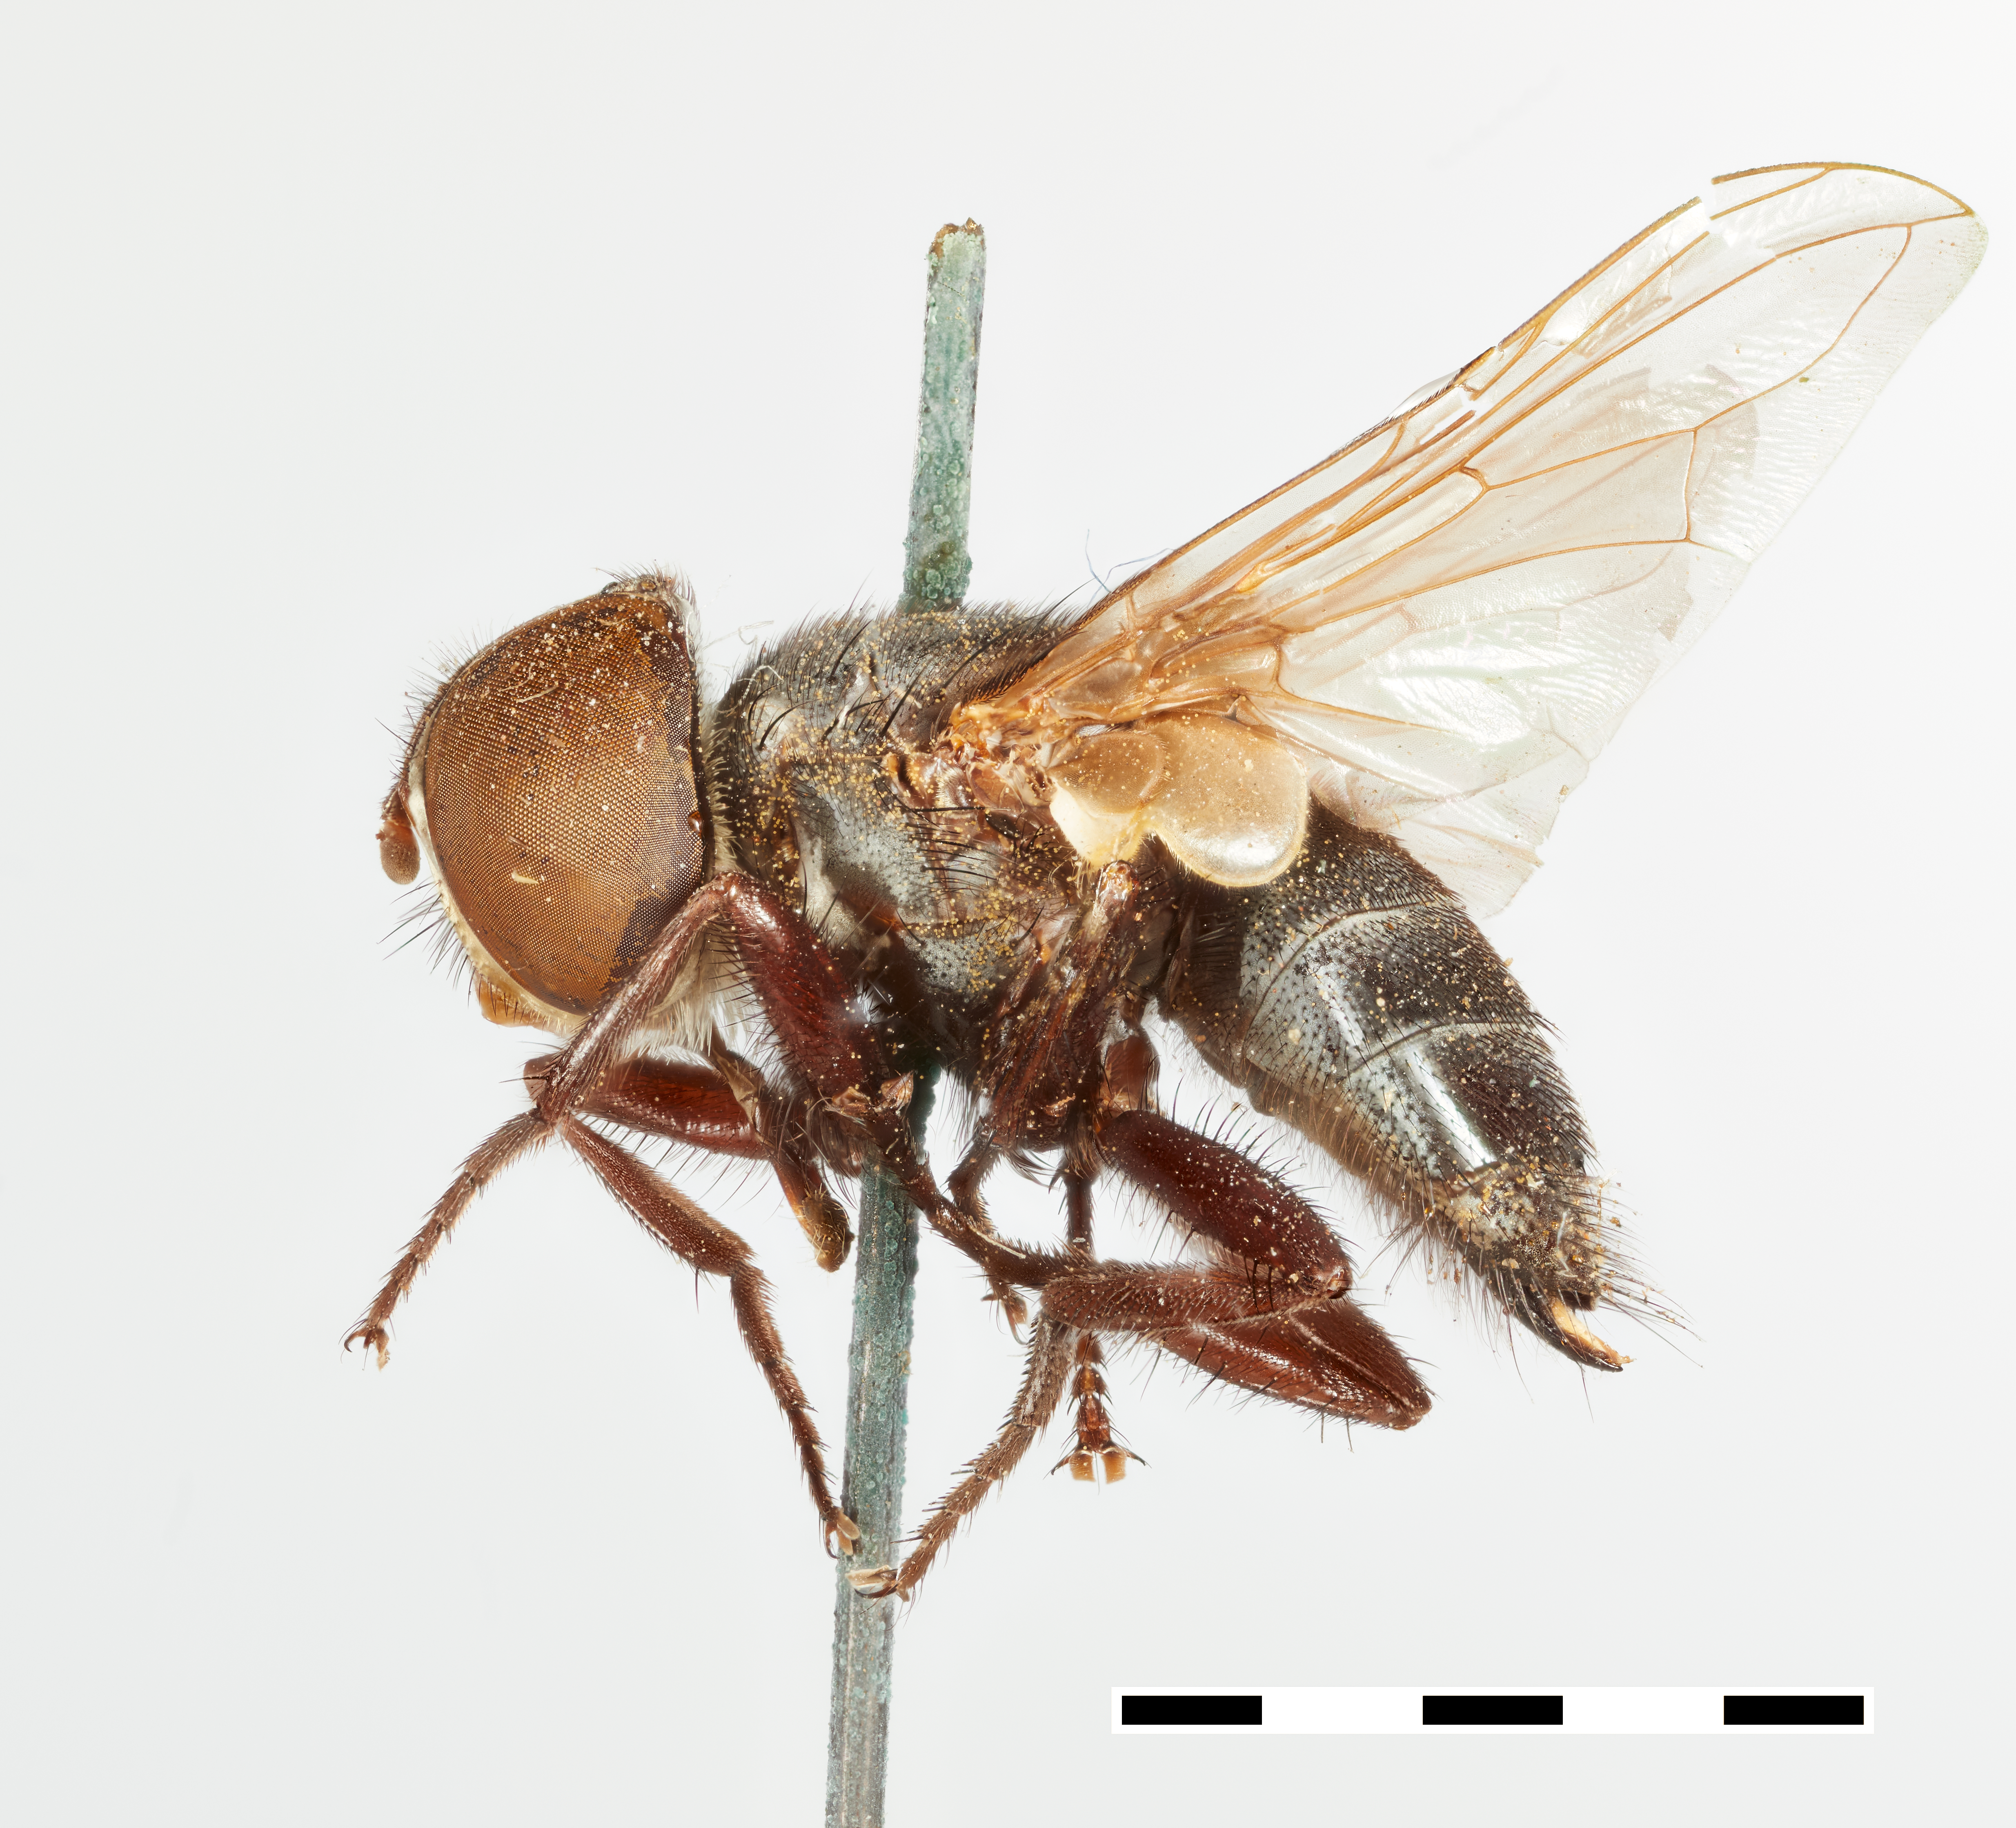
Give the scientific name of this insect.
Alophora grandis
